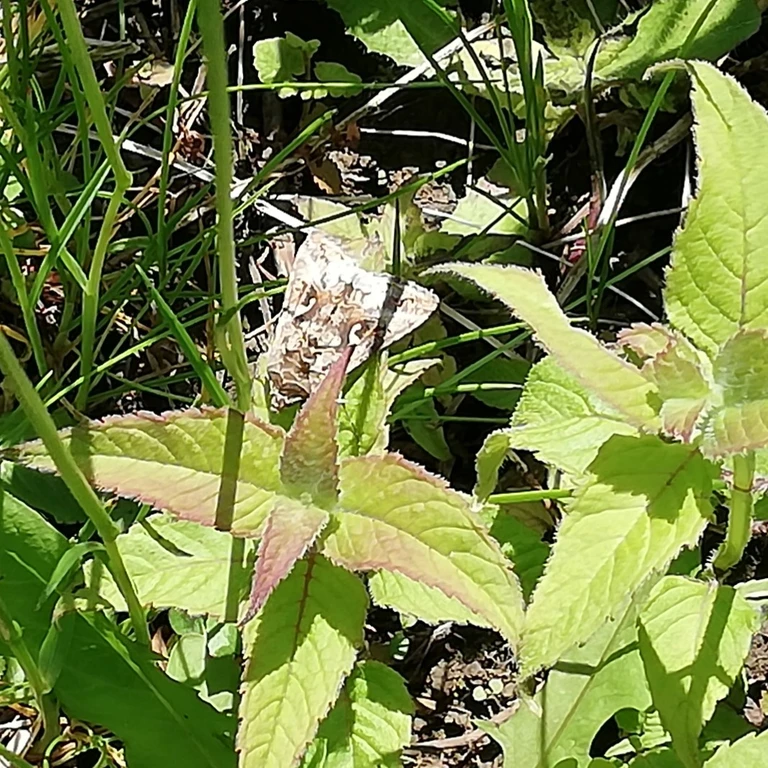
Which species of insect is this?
Autographa gamma
